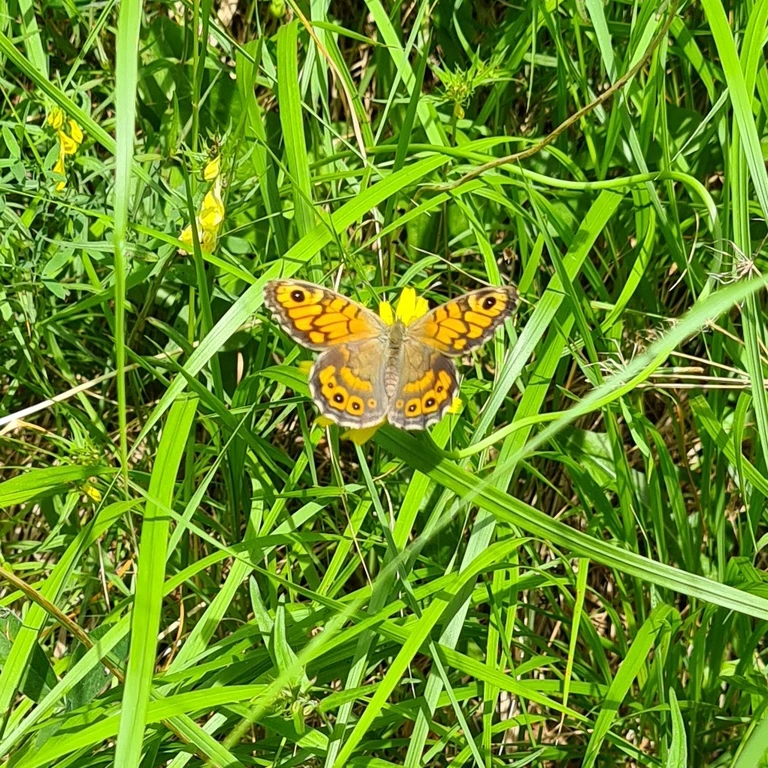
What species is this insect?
Lasiommata megera (also Pararge megera)
